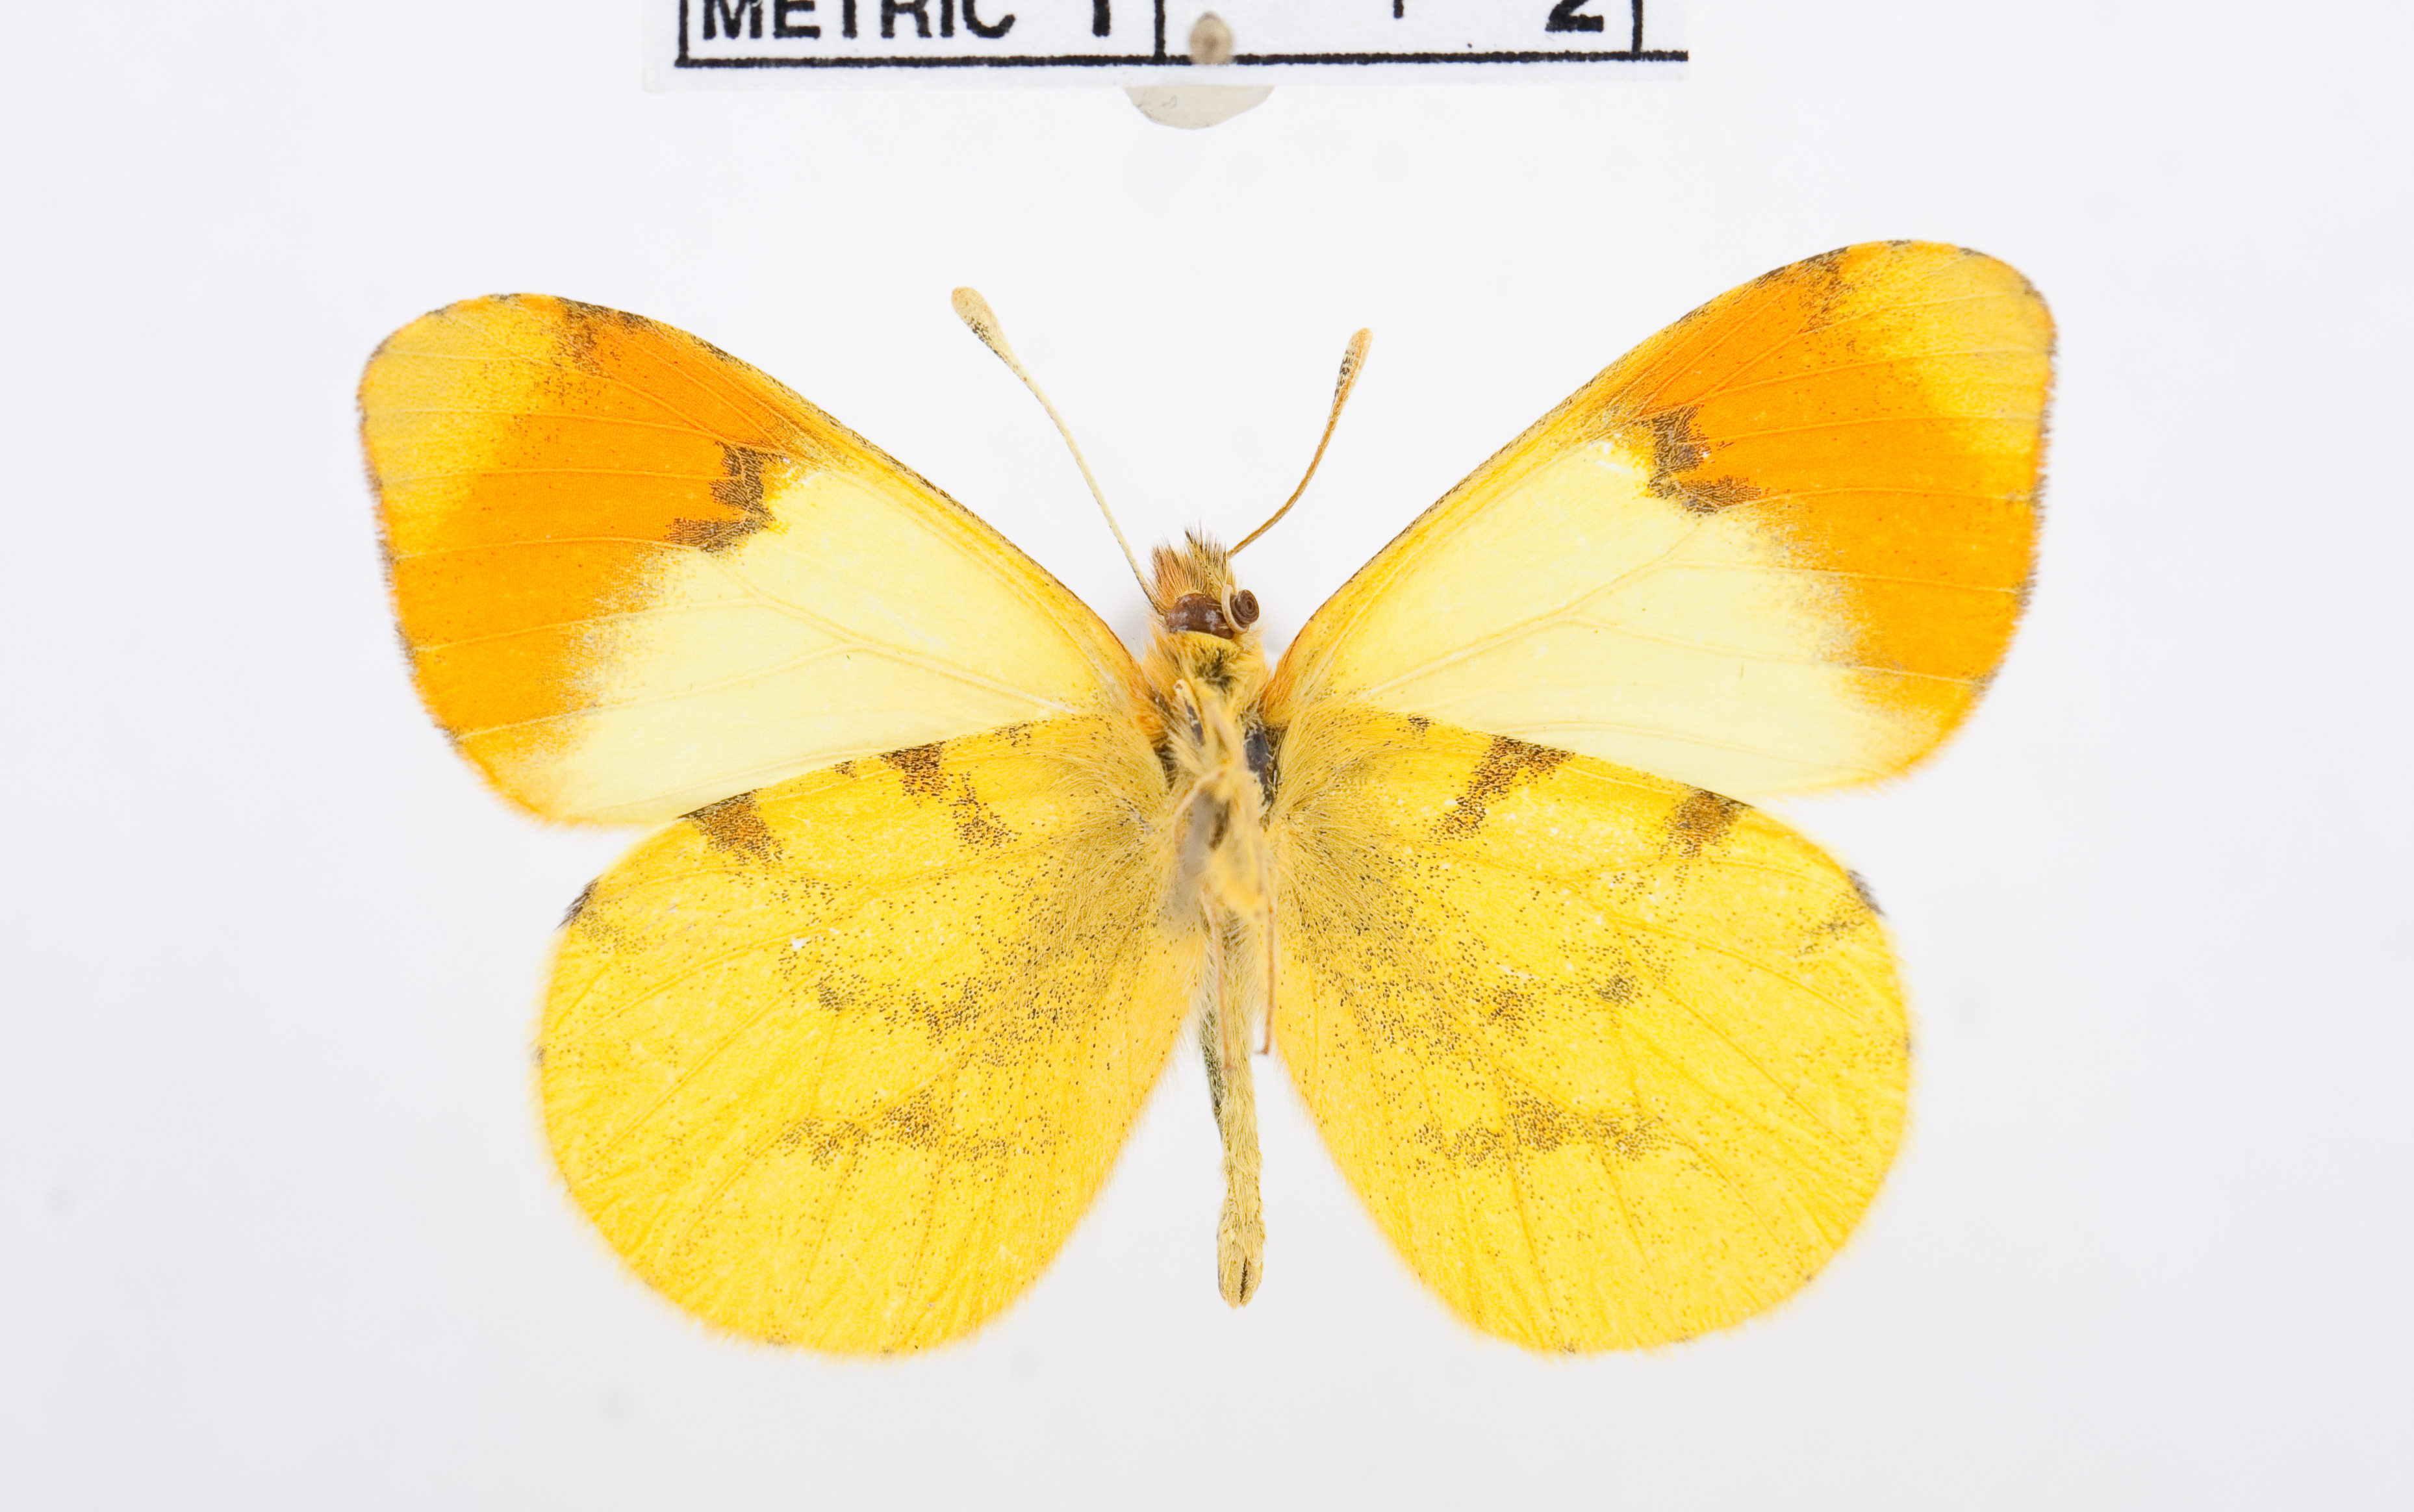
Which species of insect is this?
Anthocharis belia
